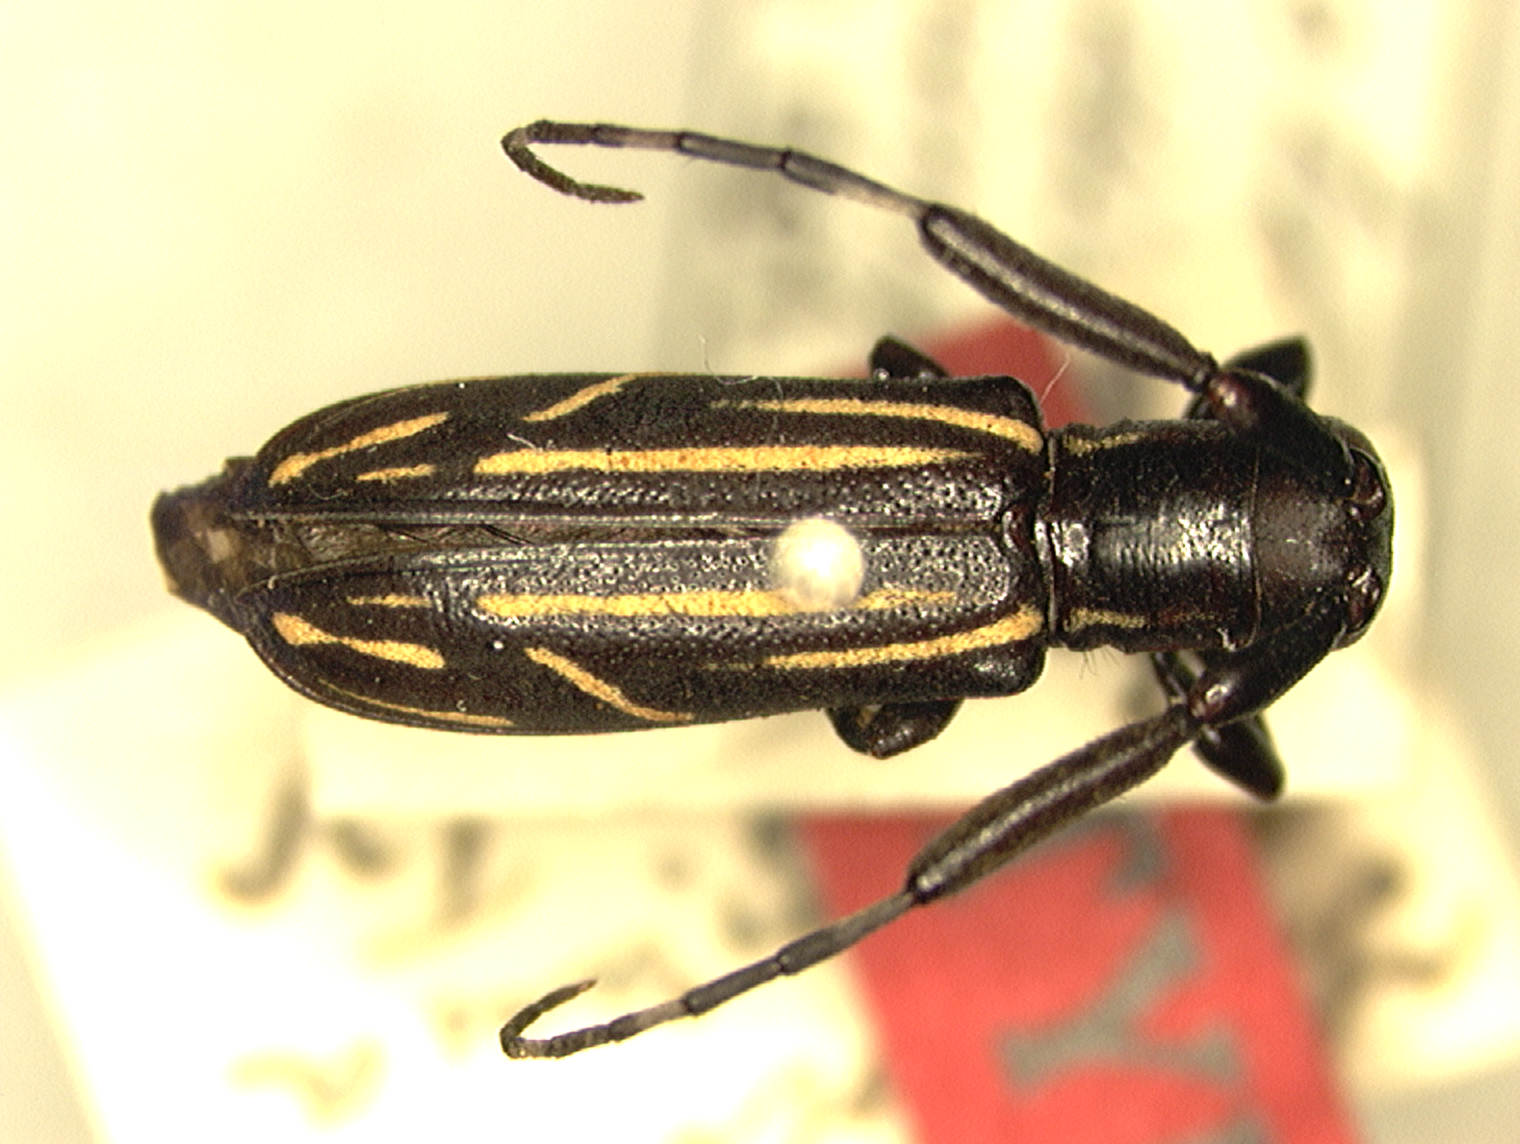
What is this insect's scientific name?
Ischioloncha strandiella
